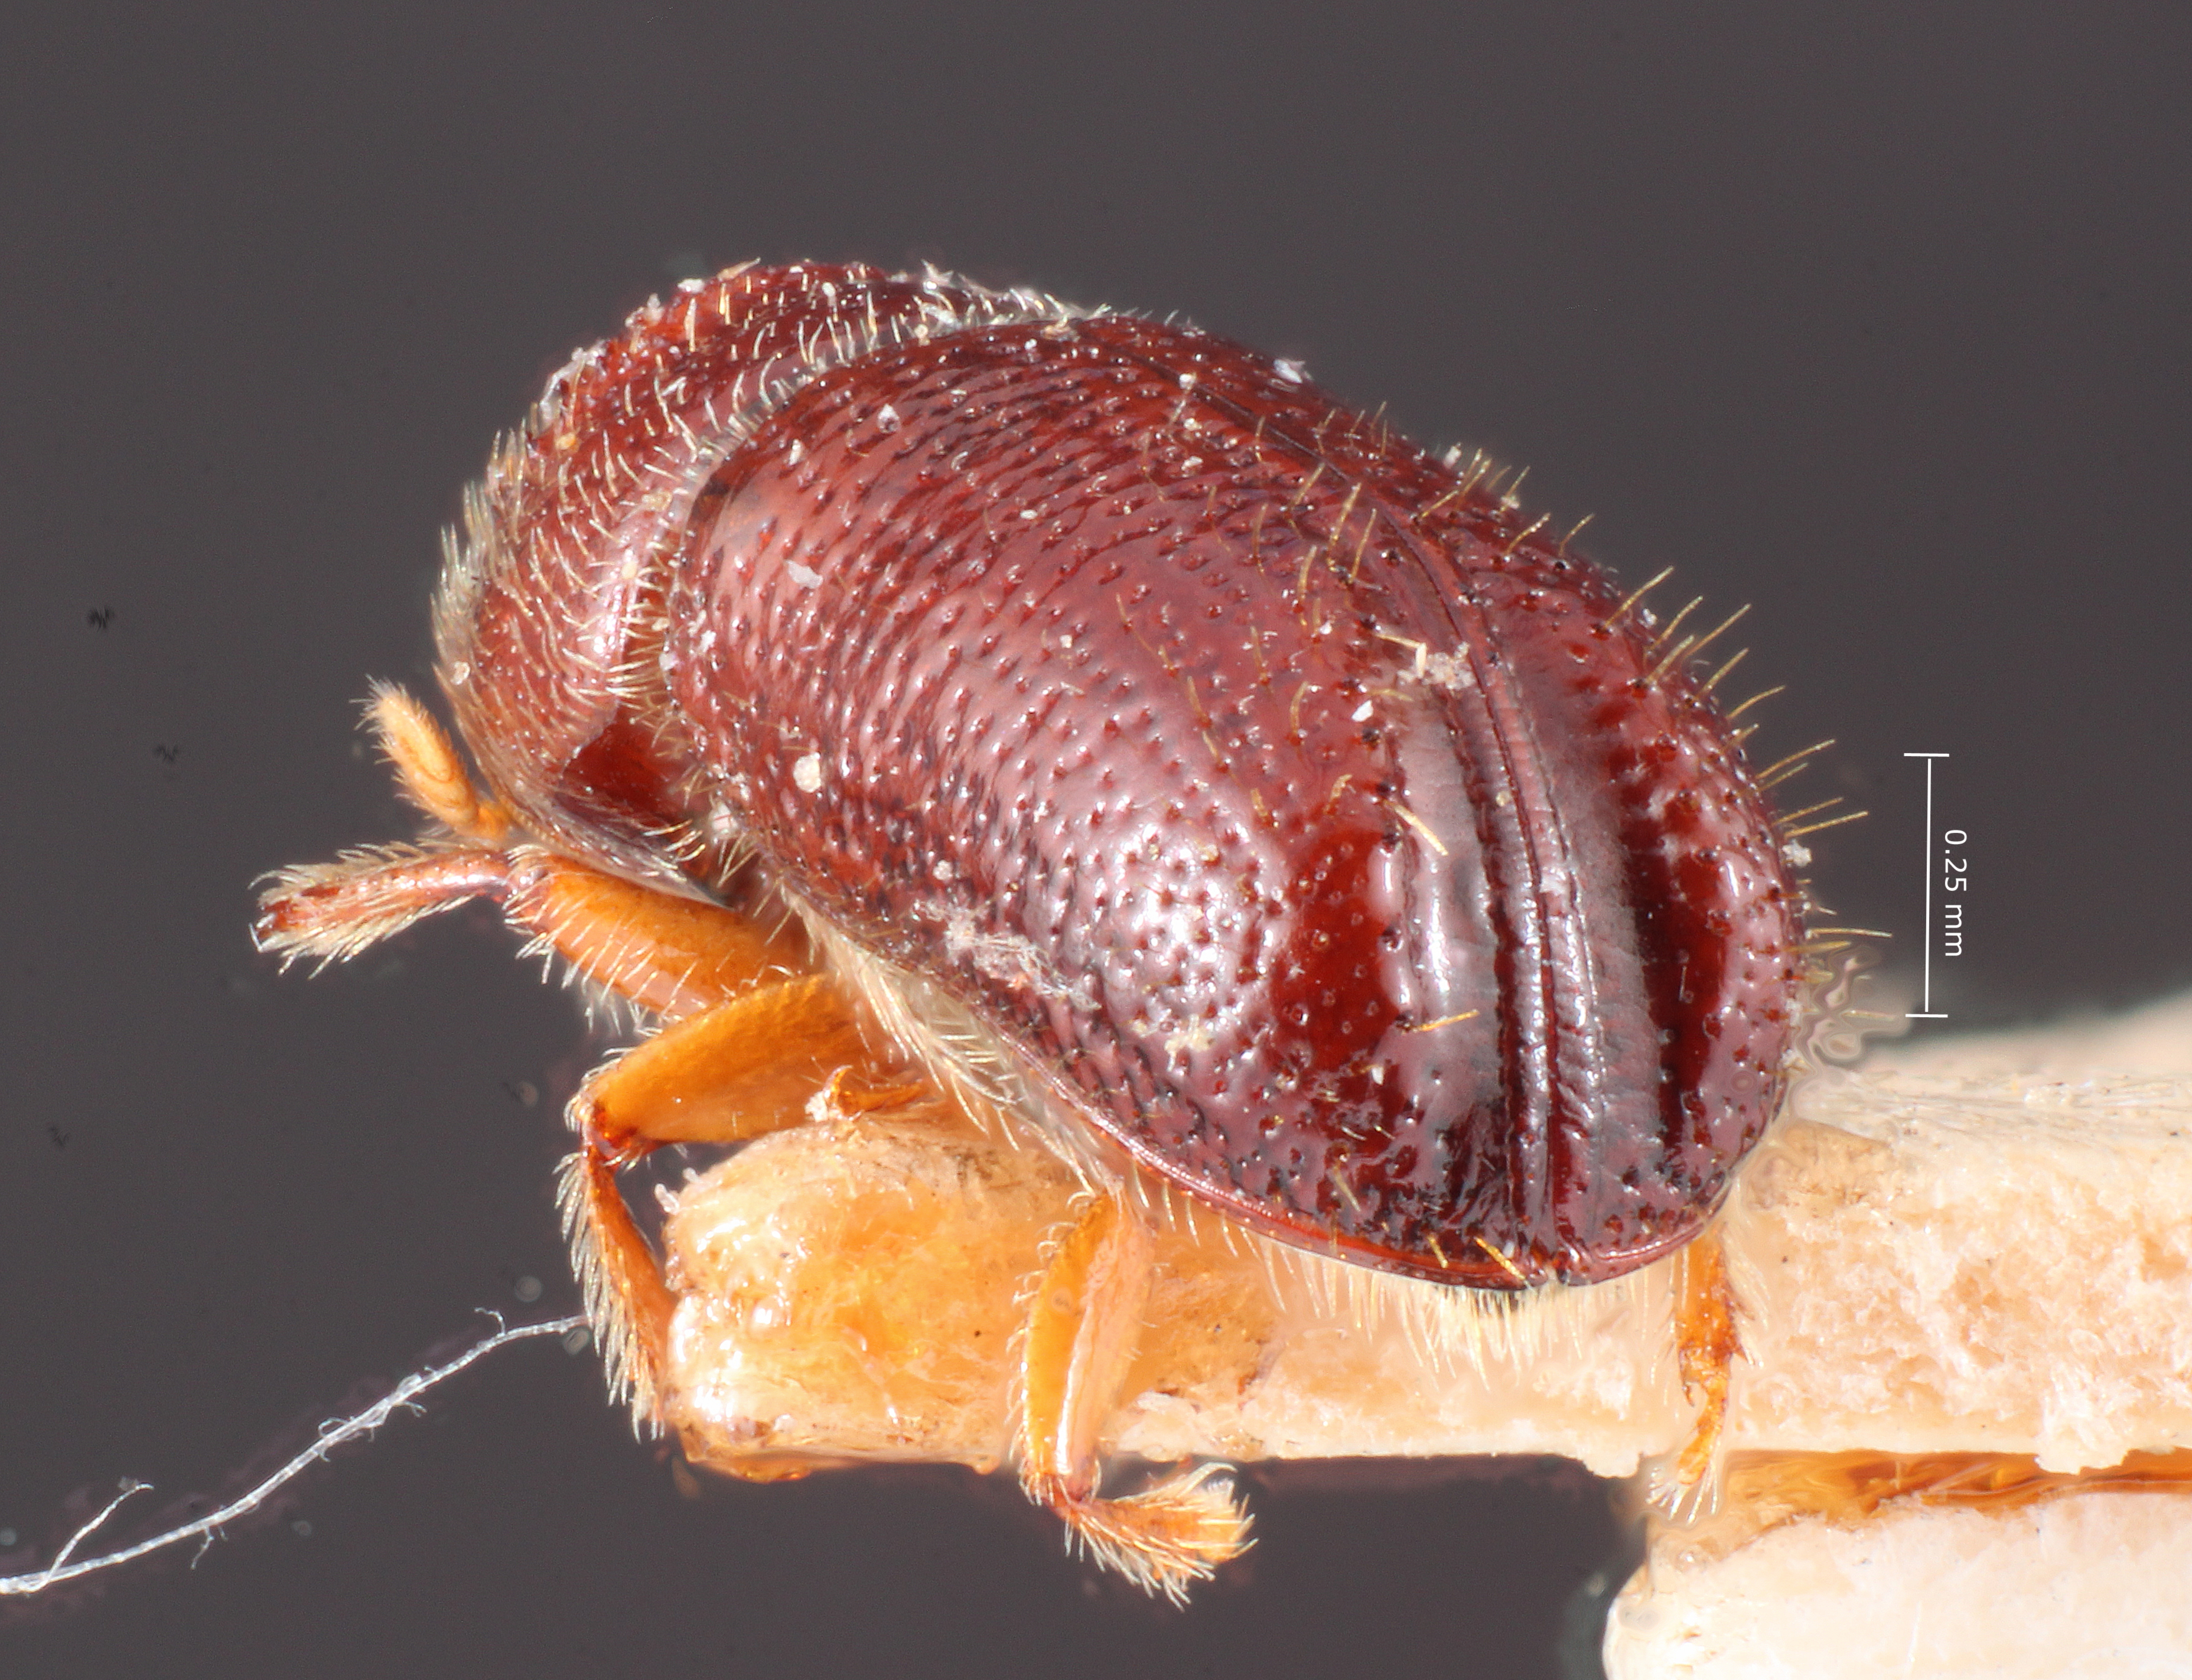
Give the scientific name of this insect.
Pityophthorus durus
